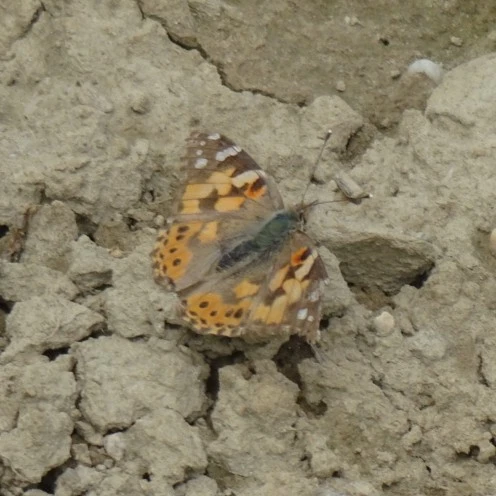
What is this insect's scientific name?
Vanessa cardui
